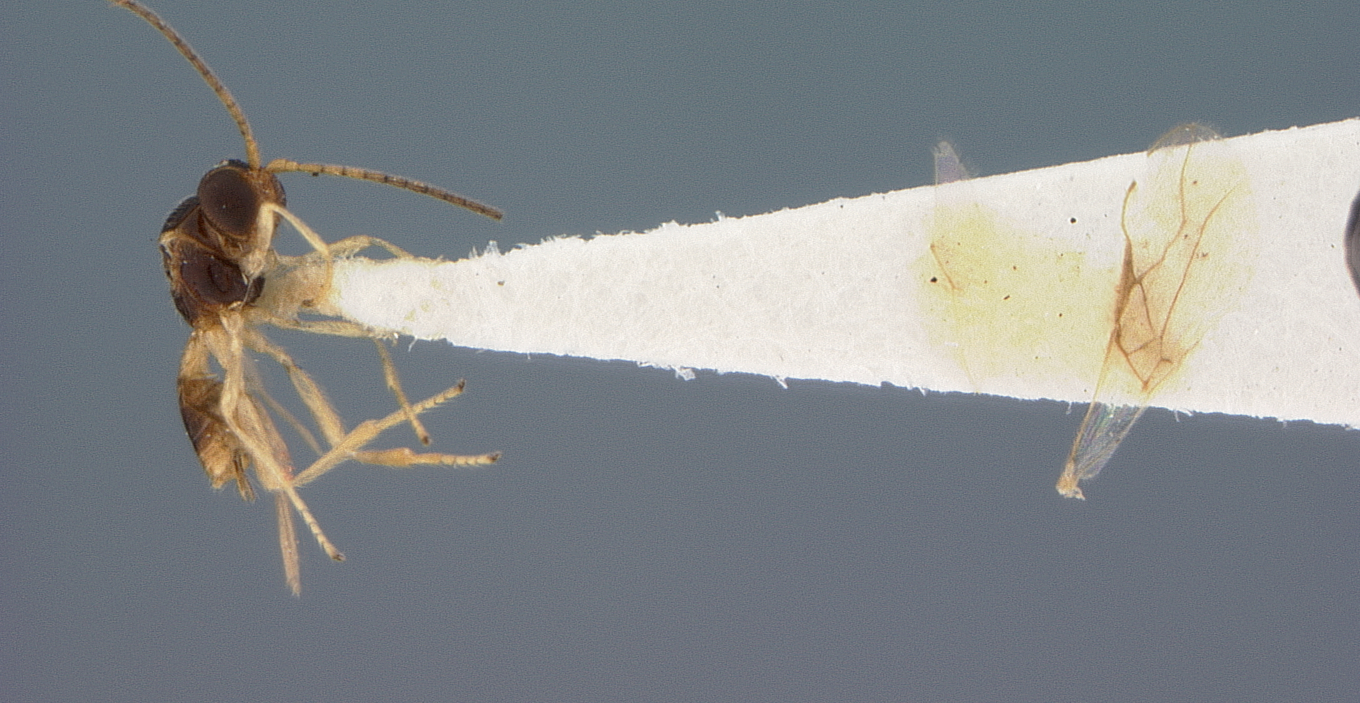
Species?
Neopius inaequalis
